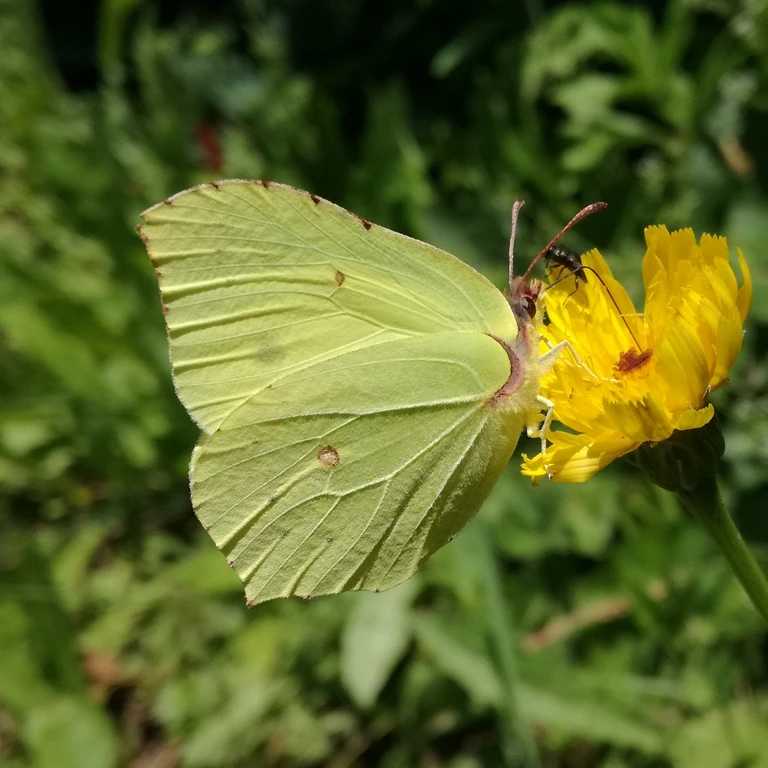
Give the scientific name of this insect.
Gonepteryx rhamni
